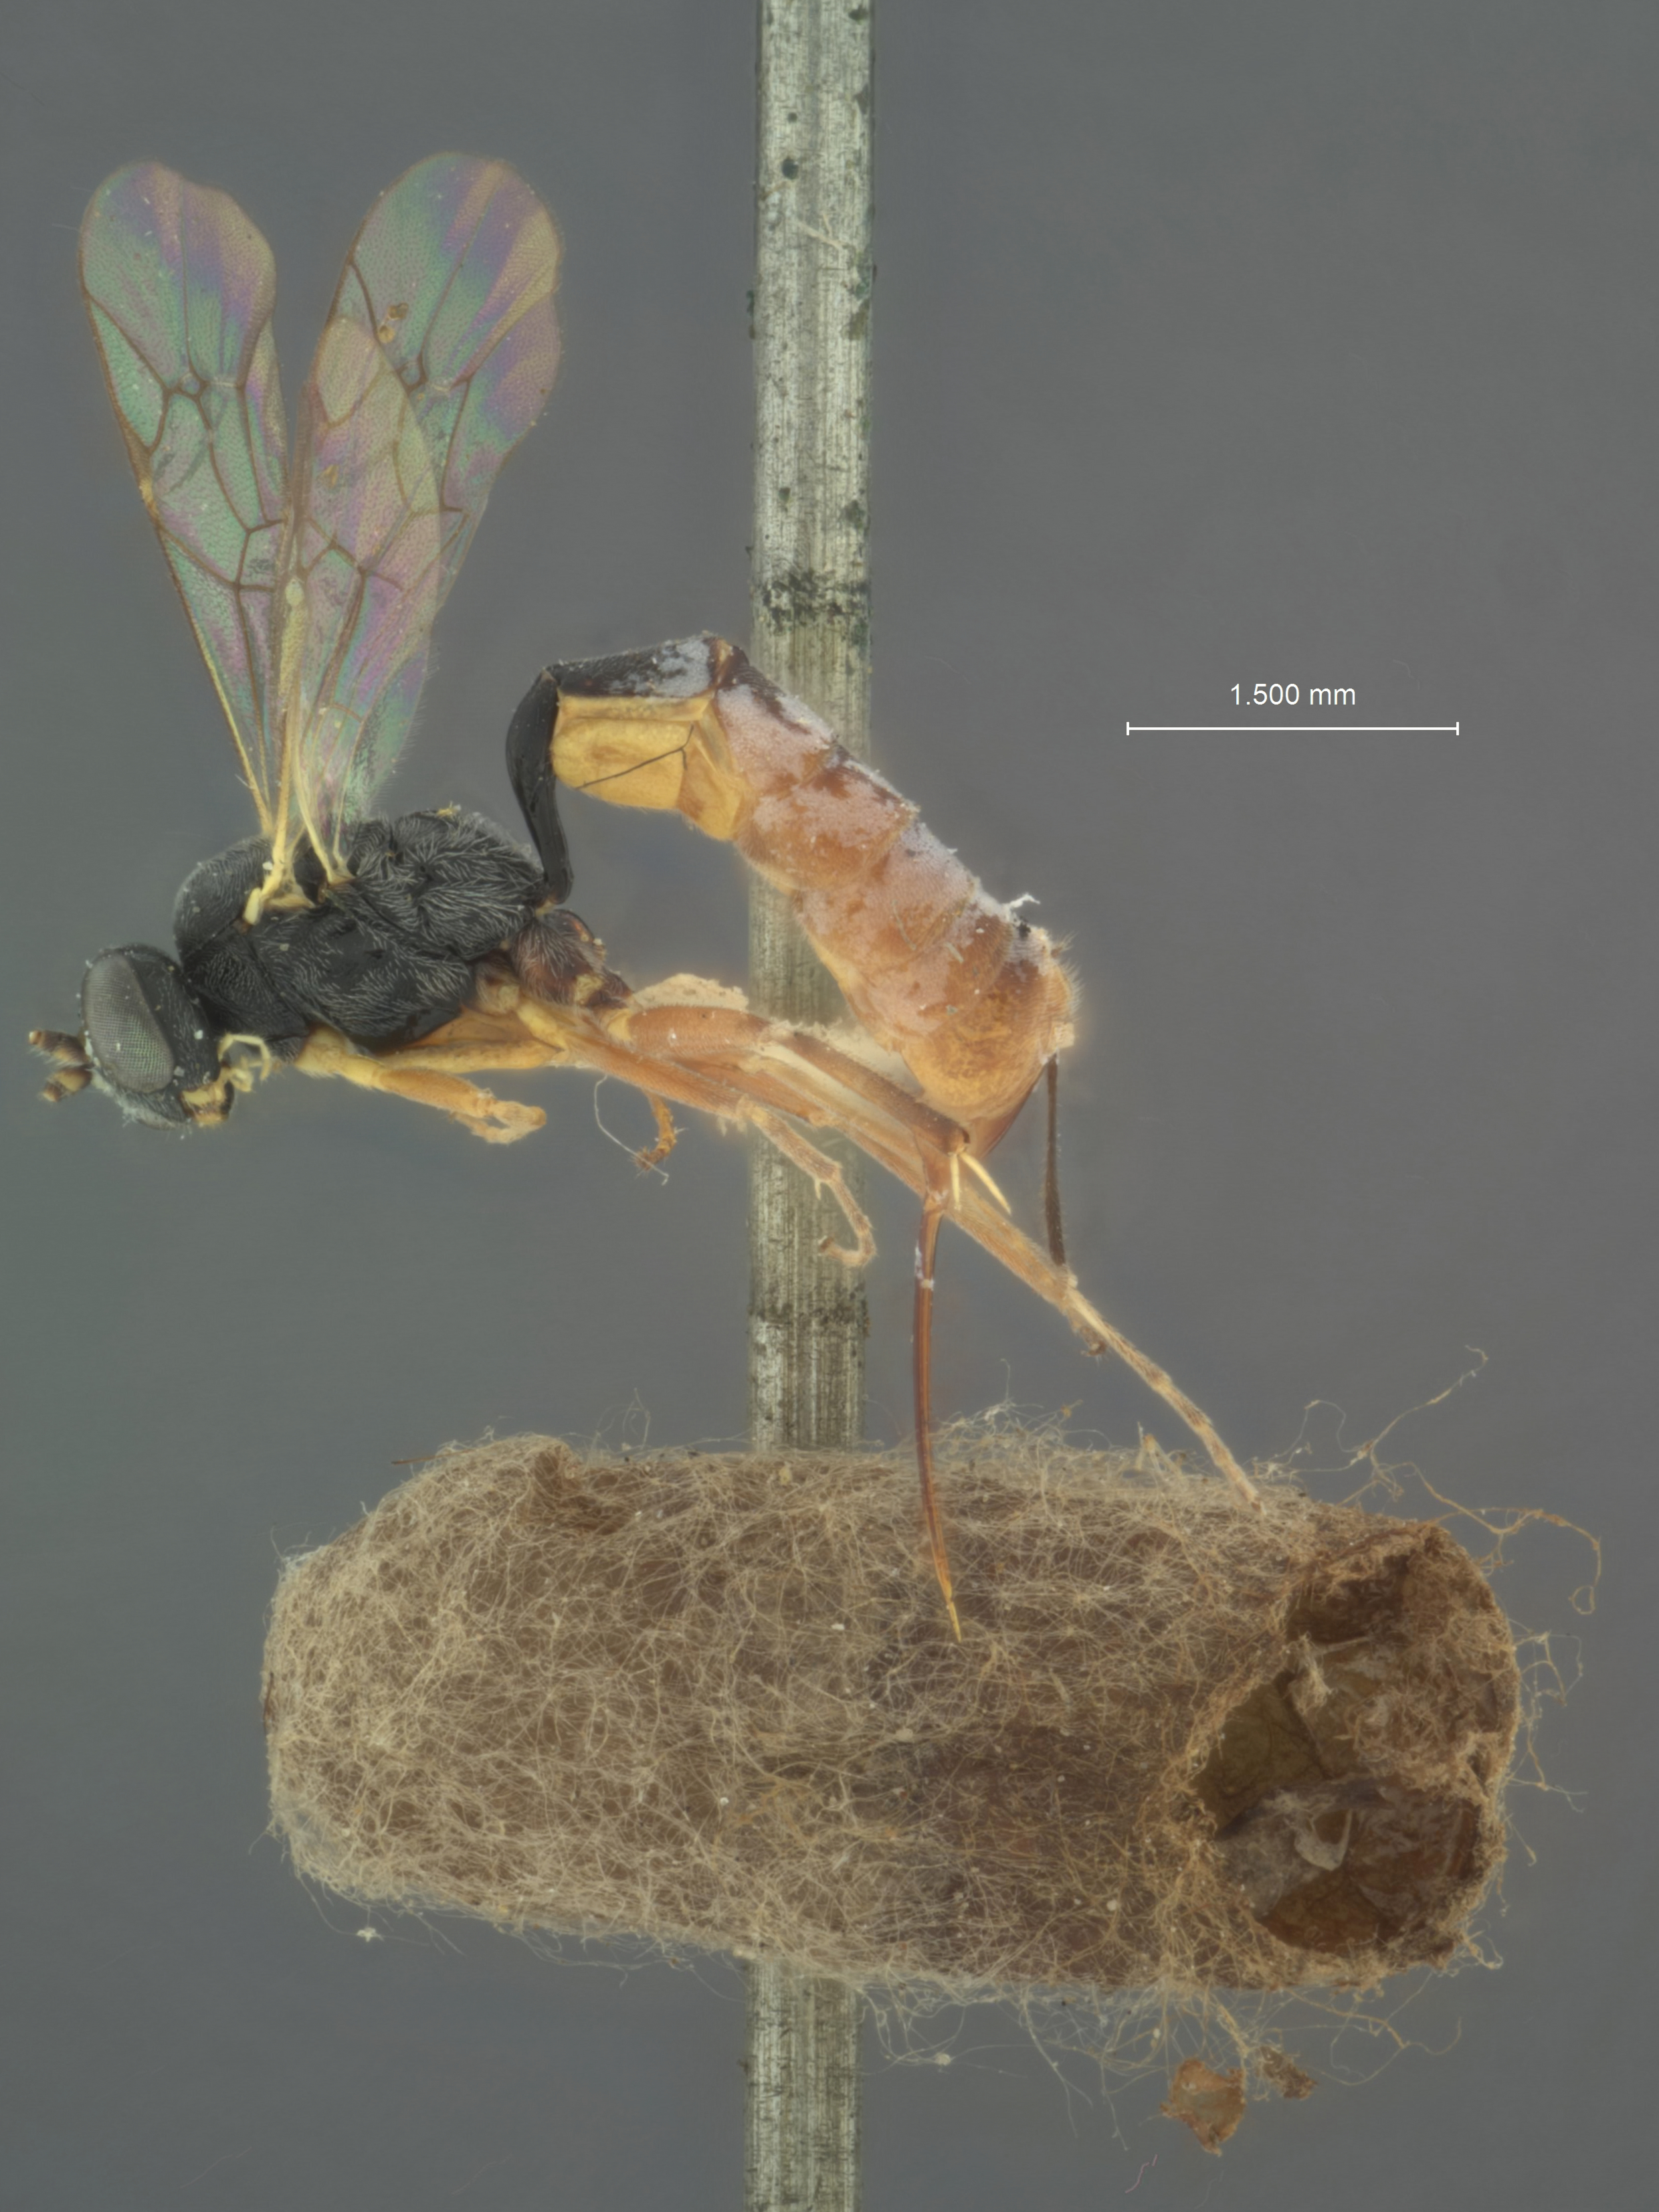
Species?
Limneria eurycreonis
